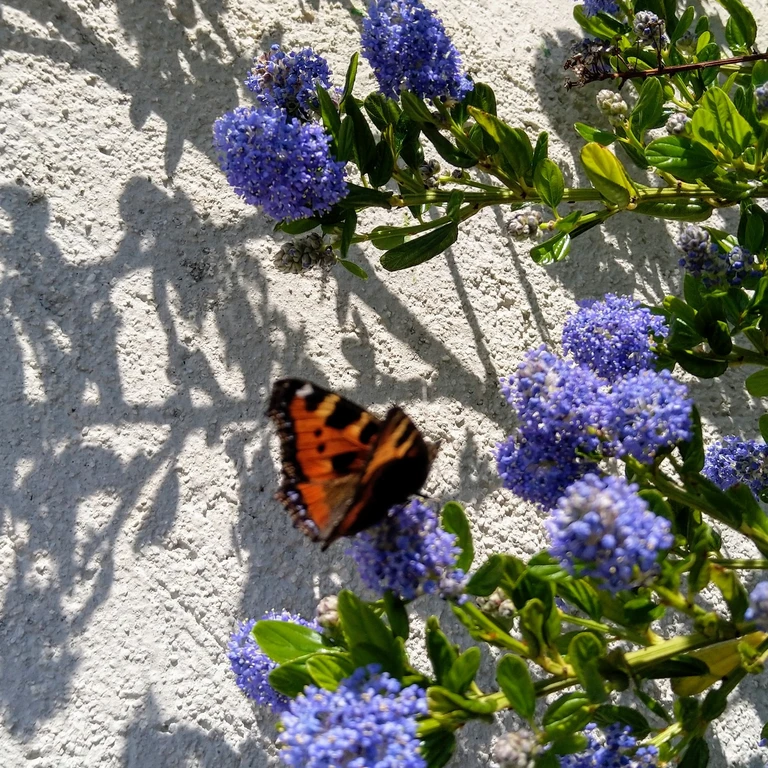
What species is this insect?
Aglais urticae
